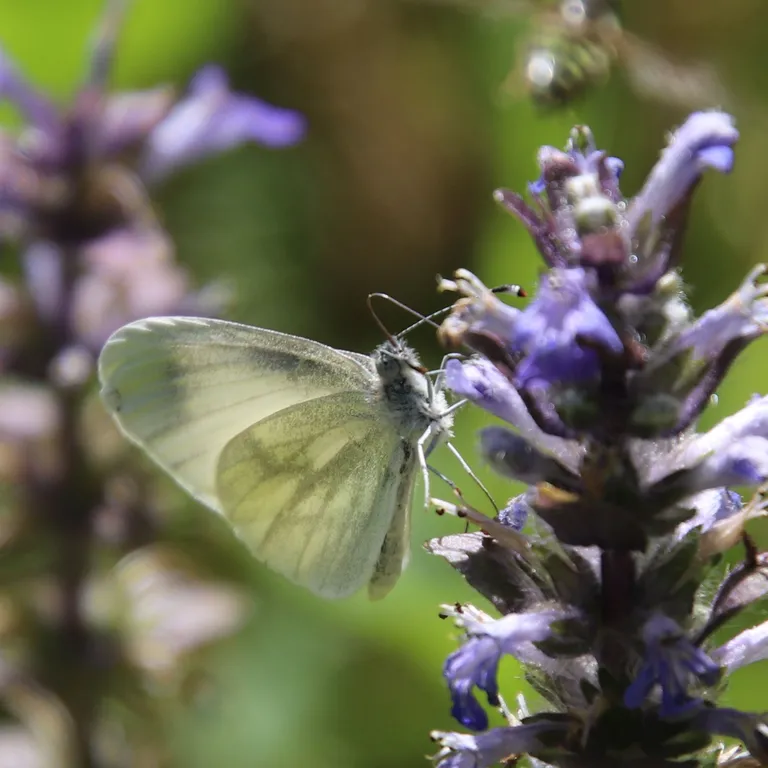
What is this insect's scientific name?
Leptidea sinapis/juvernica
